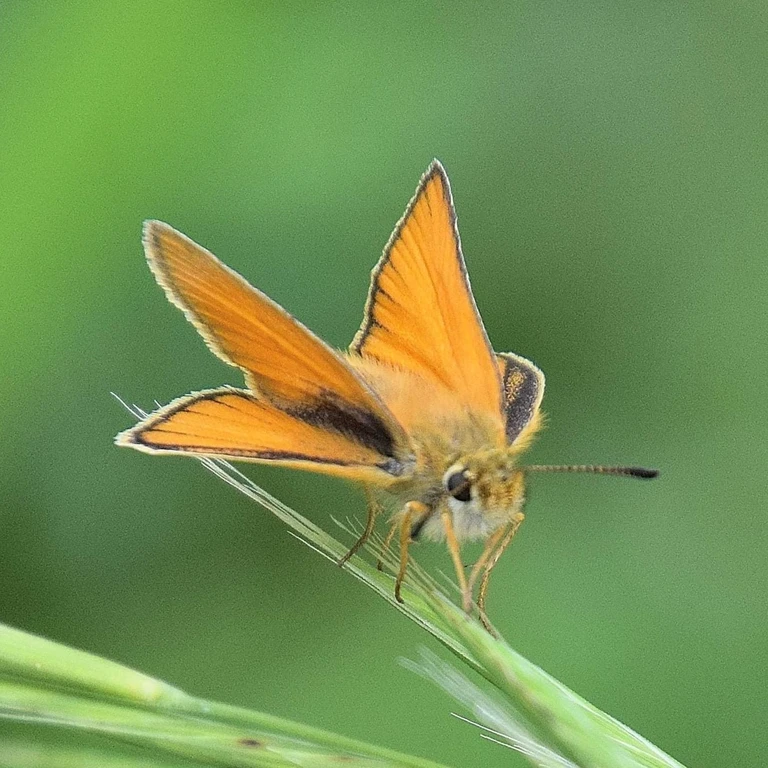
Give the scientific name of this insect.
Thymelicus lineola
